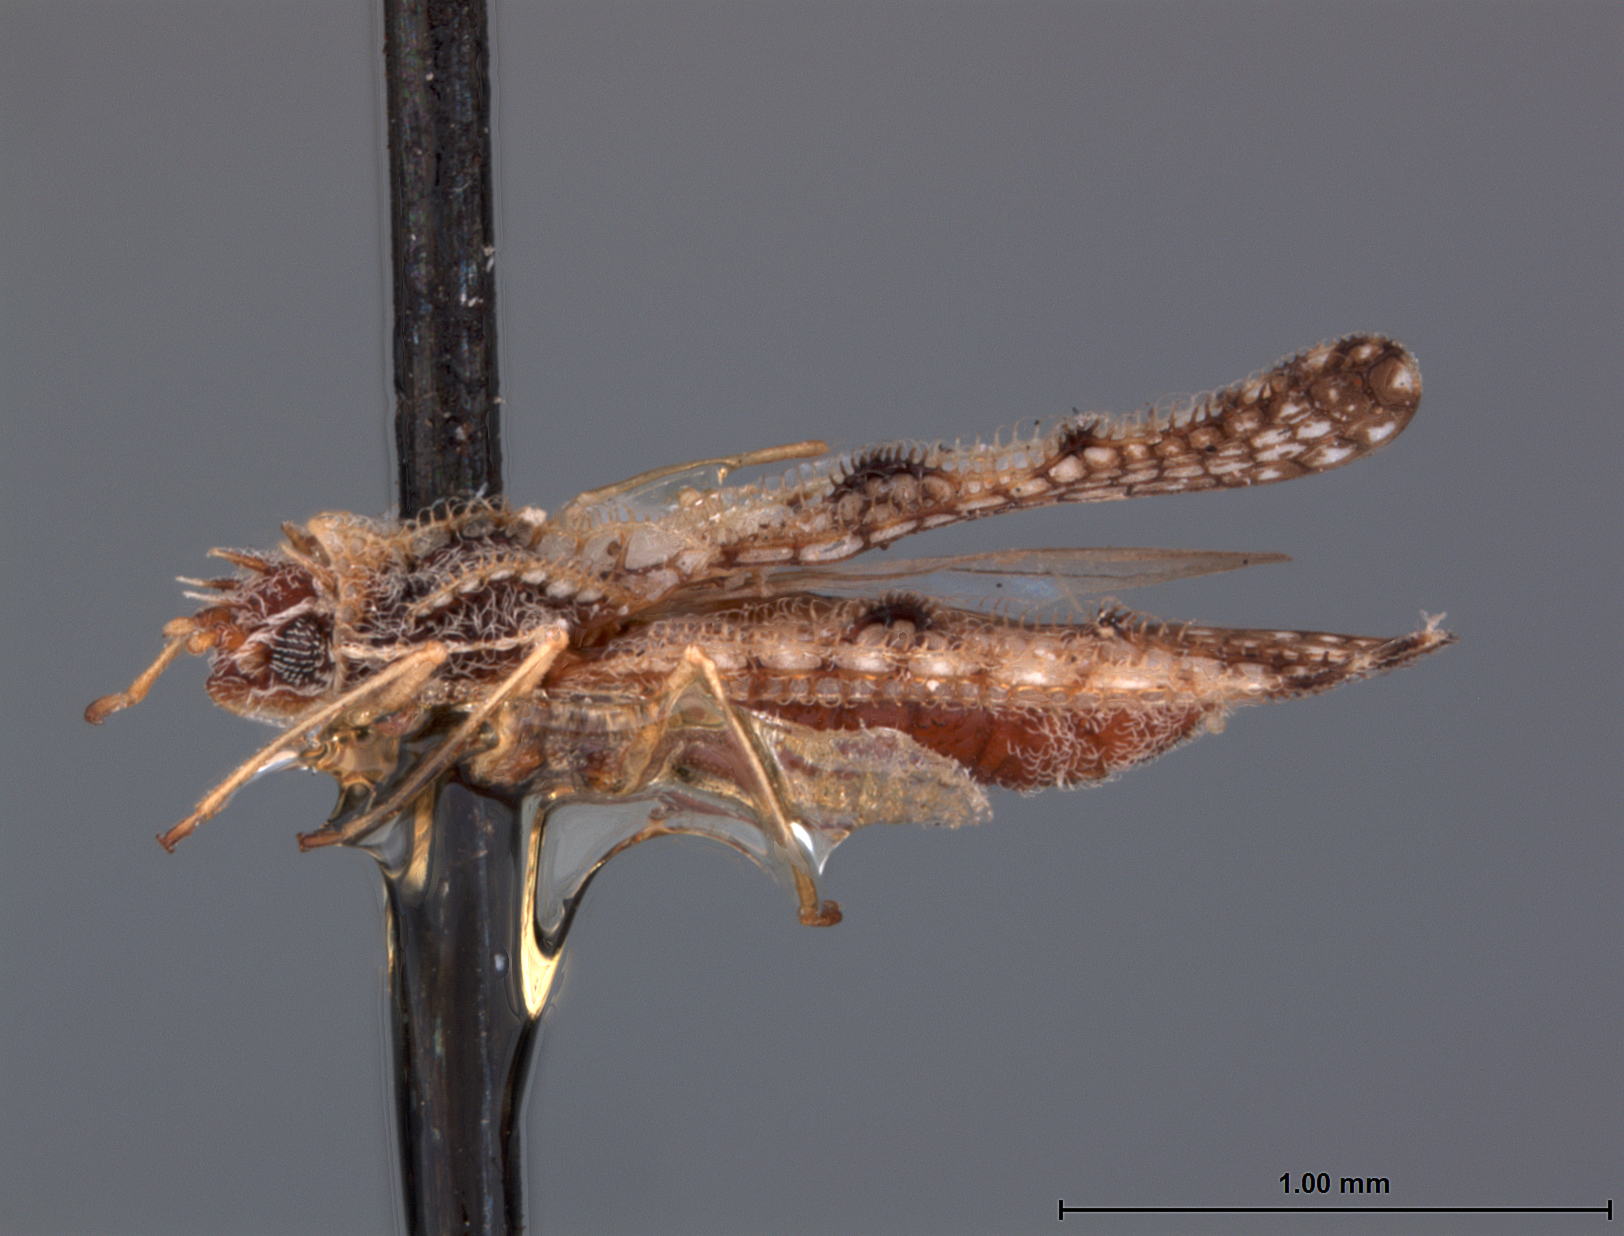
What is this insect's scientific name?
Hormisdas diversatis
